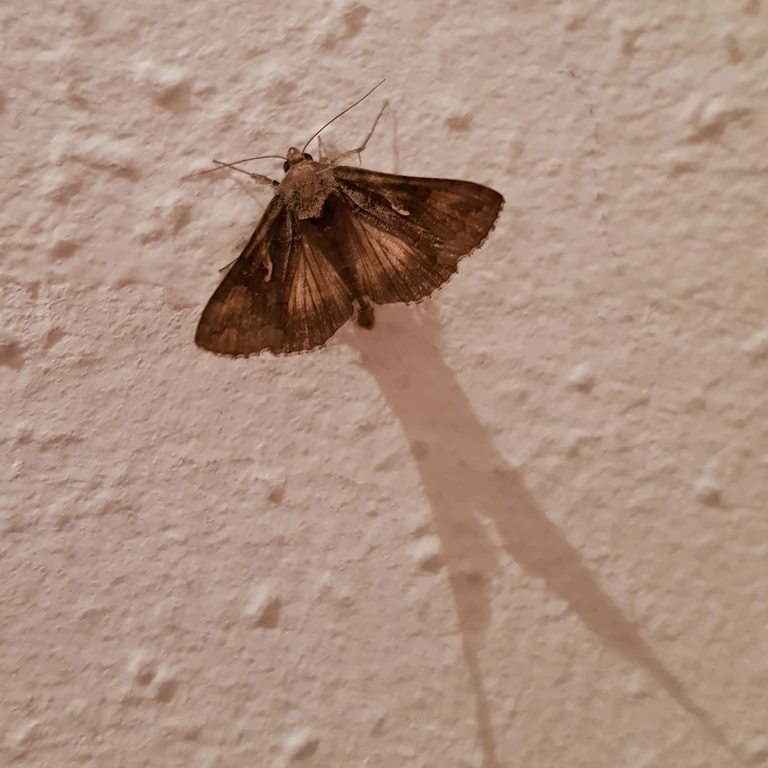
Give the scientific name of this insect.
Autographa gamma
